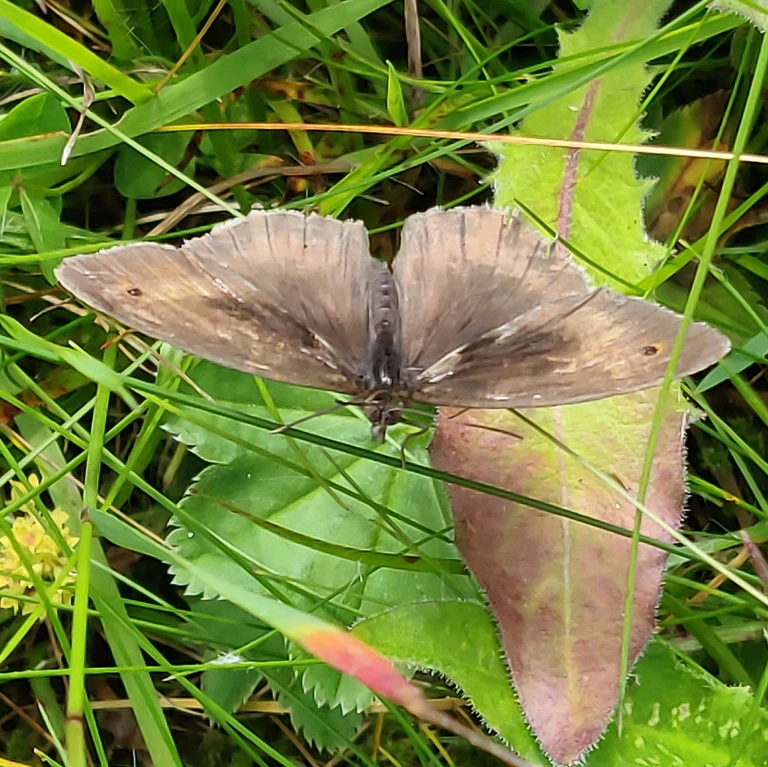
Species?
Maniola jurtina
